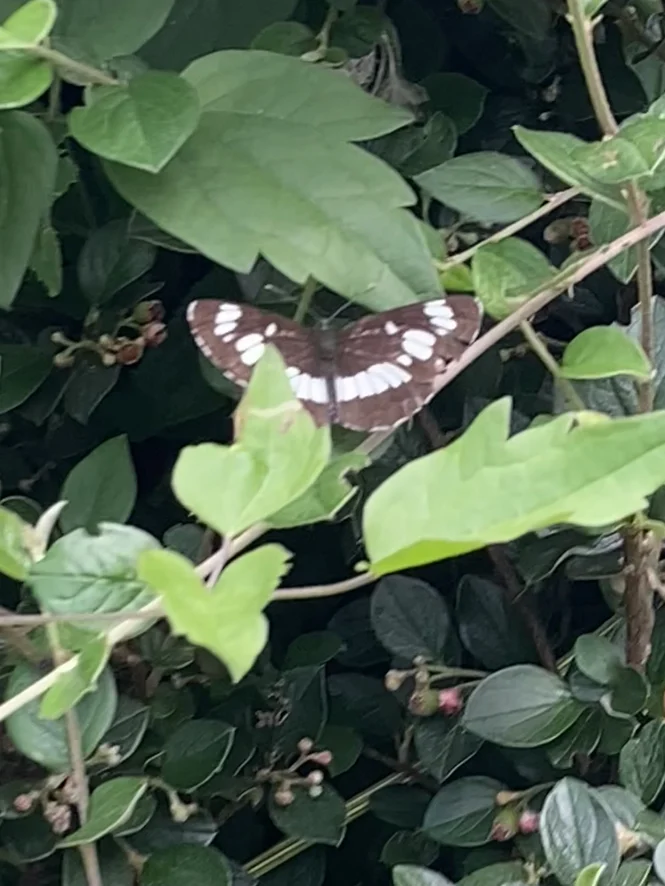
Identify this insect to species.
Neptis rivularis
